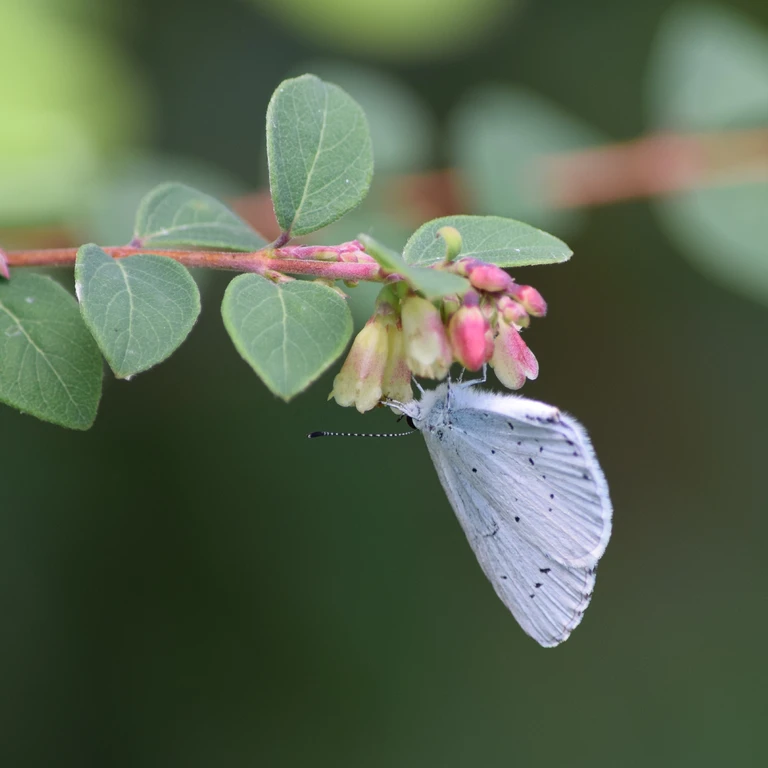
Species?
Celastrina argiolus
